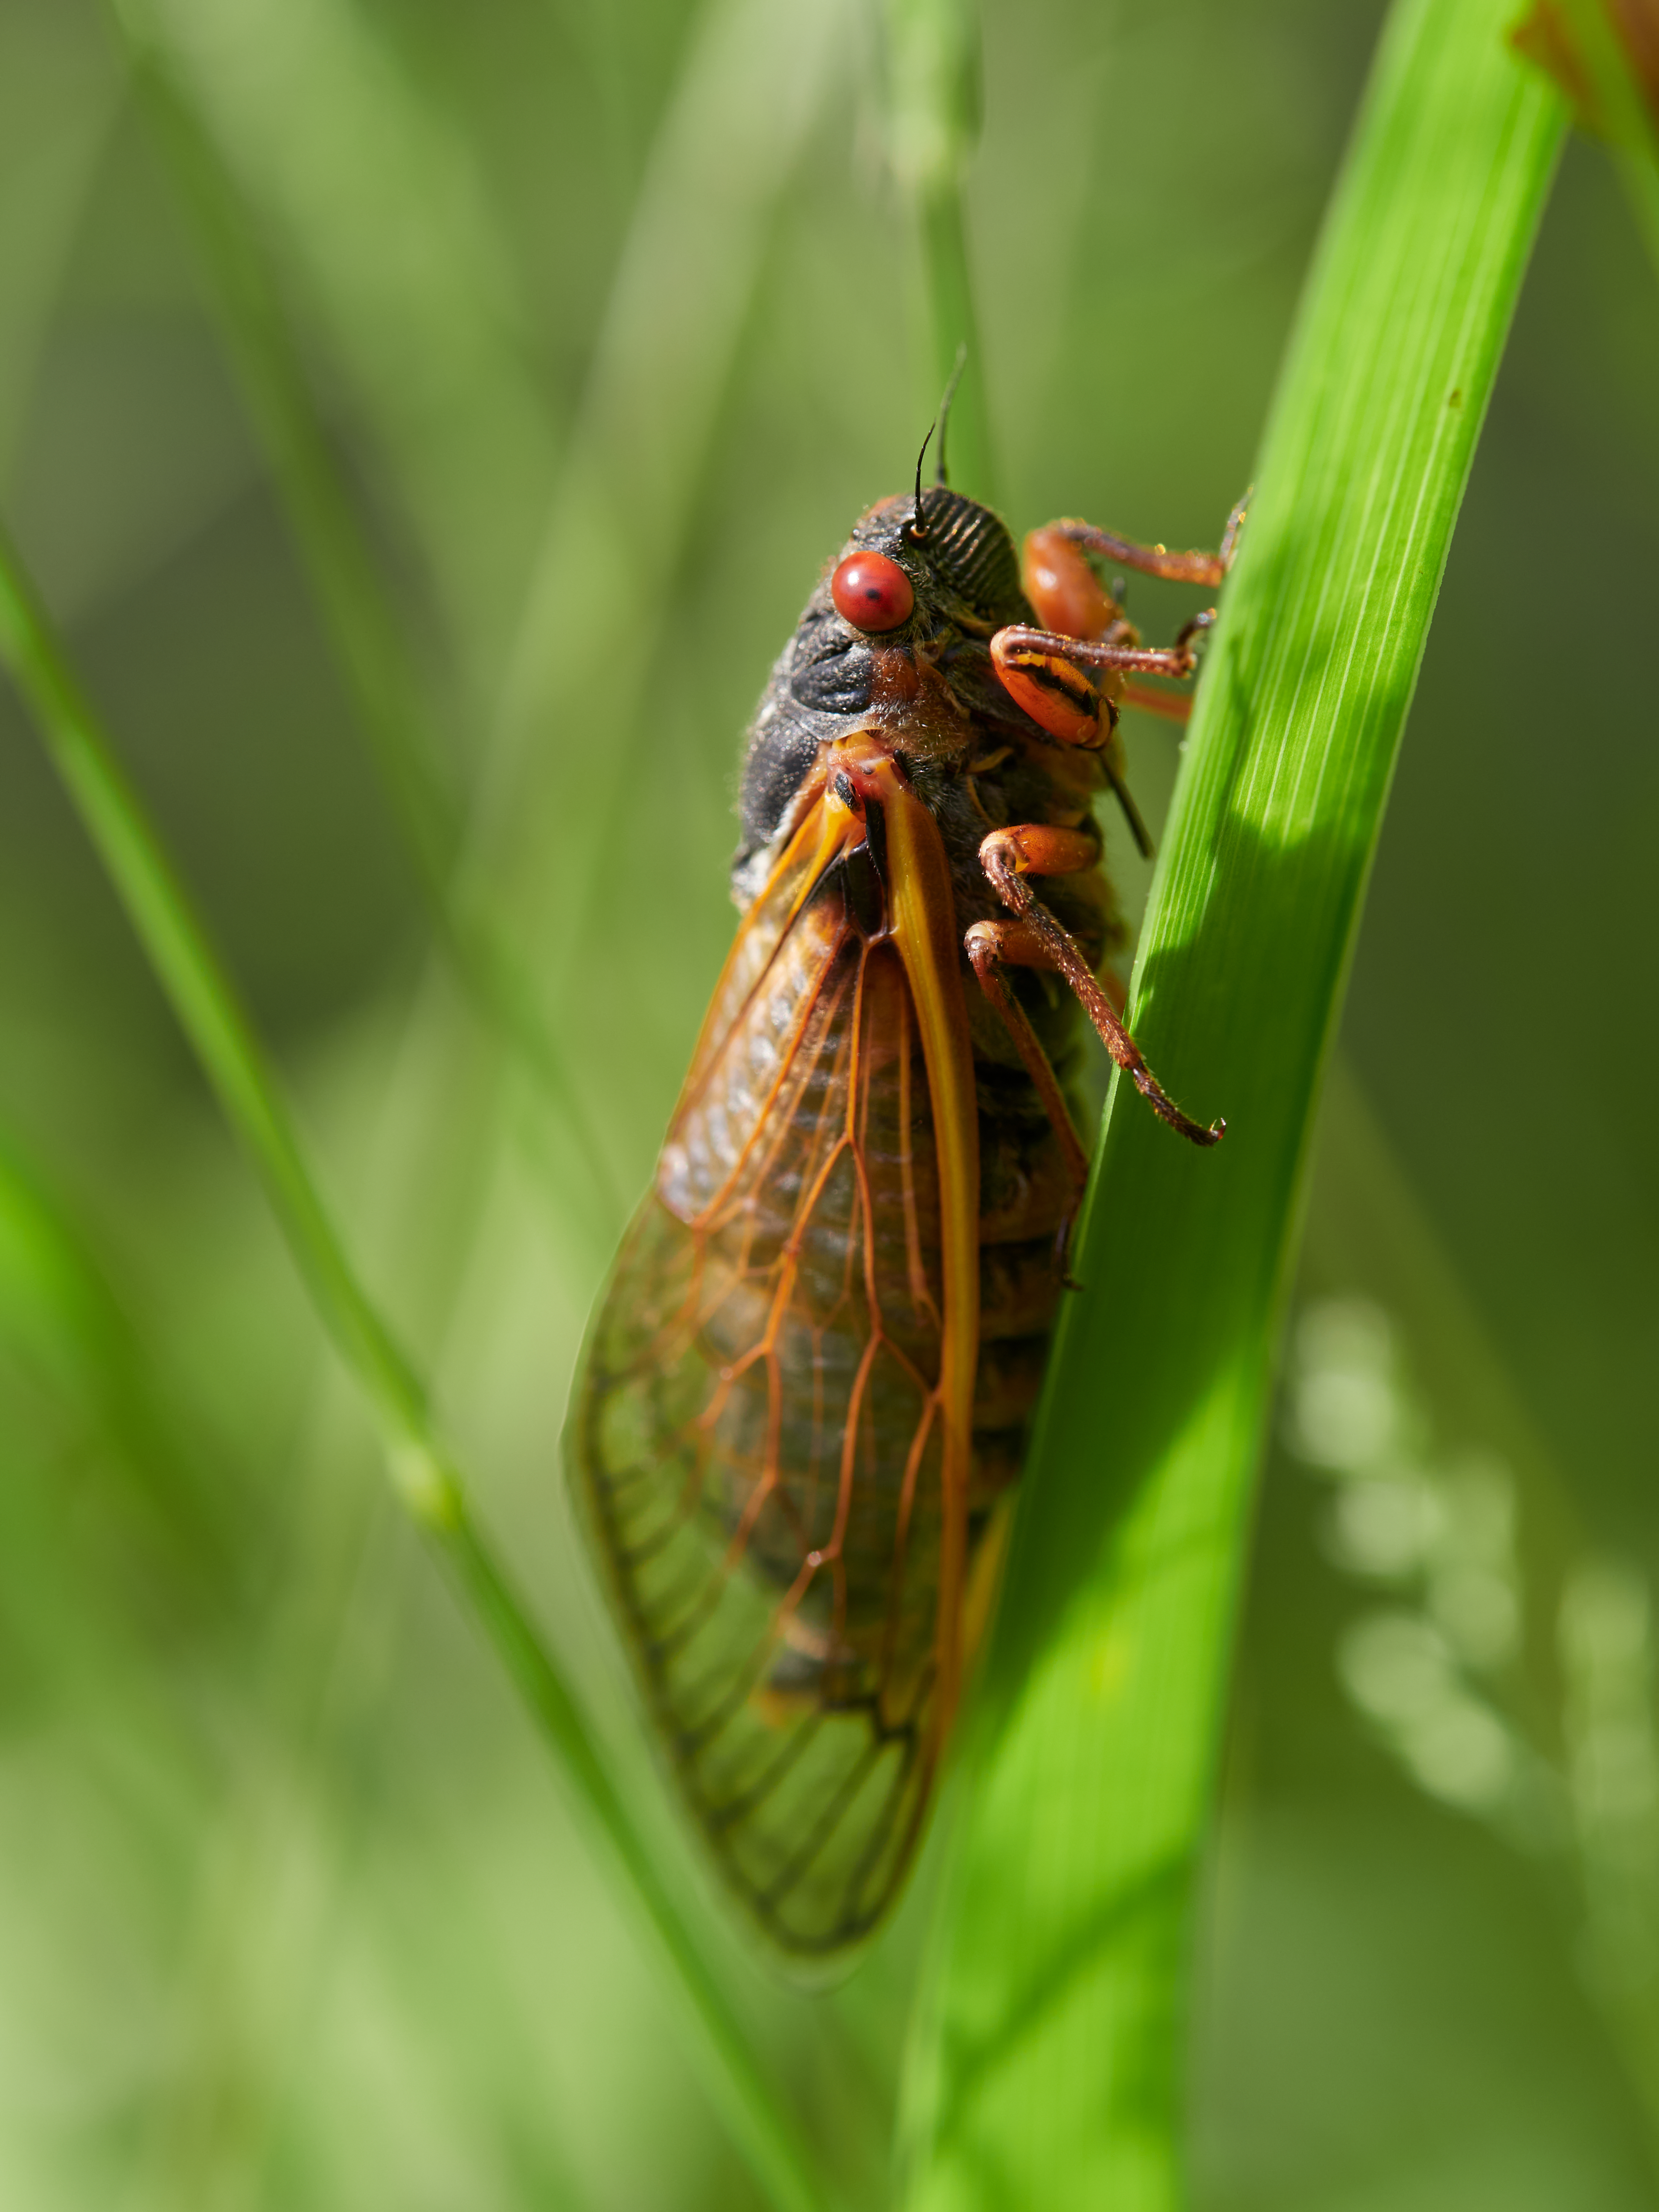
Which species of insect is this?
Magicicada septendecim
